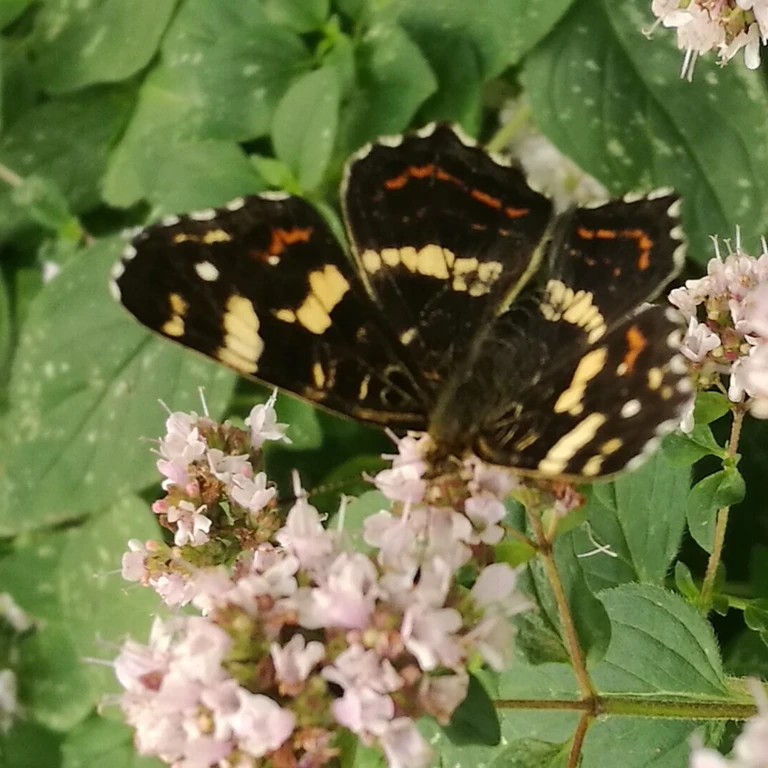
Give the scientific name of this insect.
Araschnia levana
